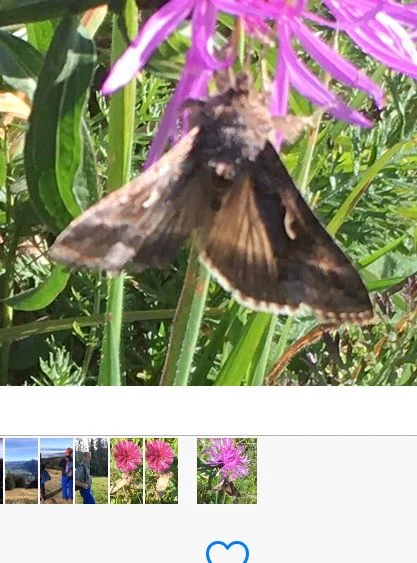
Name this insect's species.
Autographa gamma
